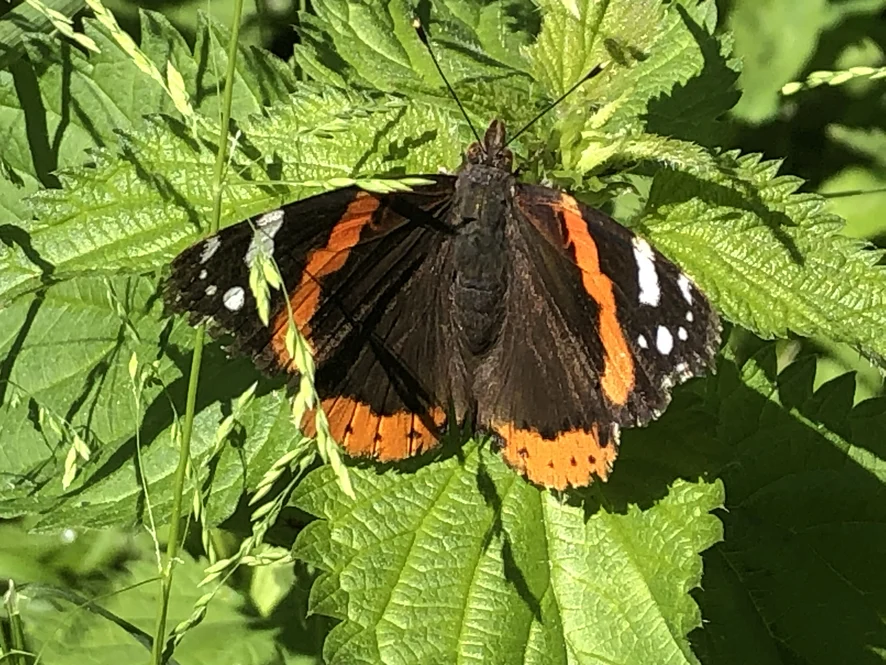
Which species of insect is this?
Vanessa atalanta
